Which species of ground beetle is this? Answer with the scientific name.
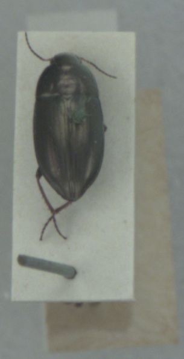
Amara aenea
